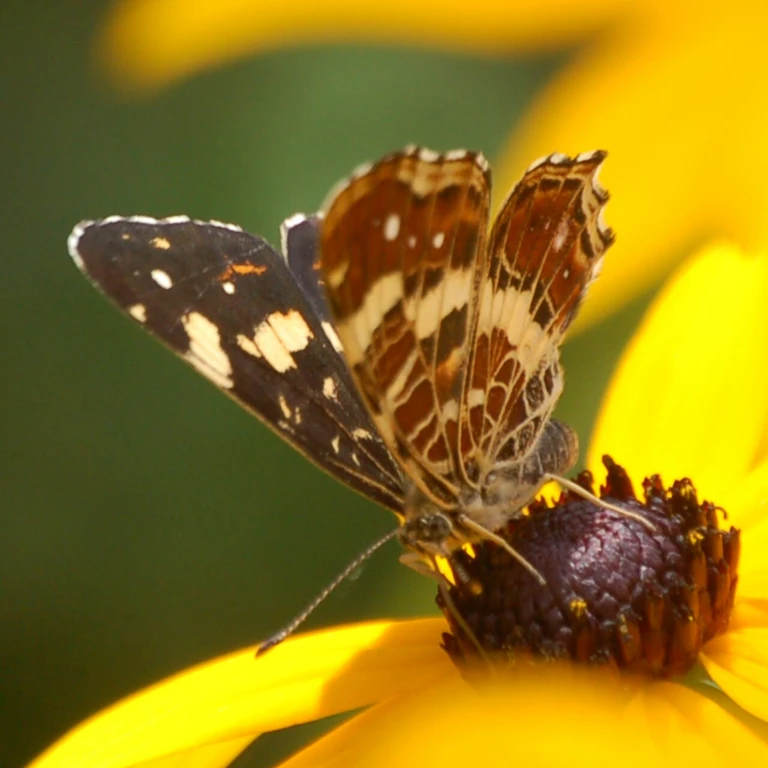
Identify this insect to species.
Araschnia levana
